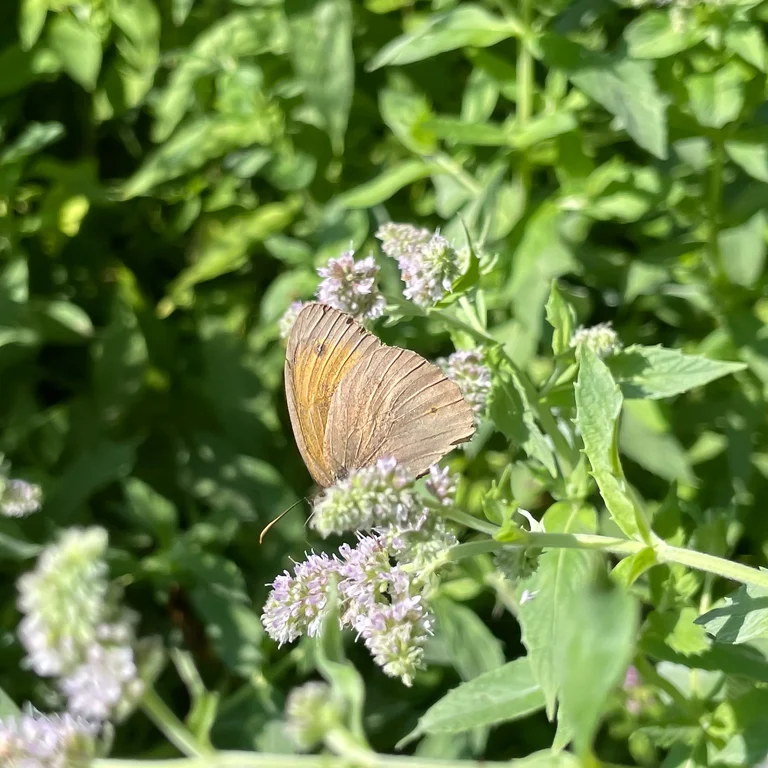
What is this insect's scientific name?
Maniola jurtina
